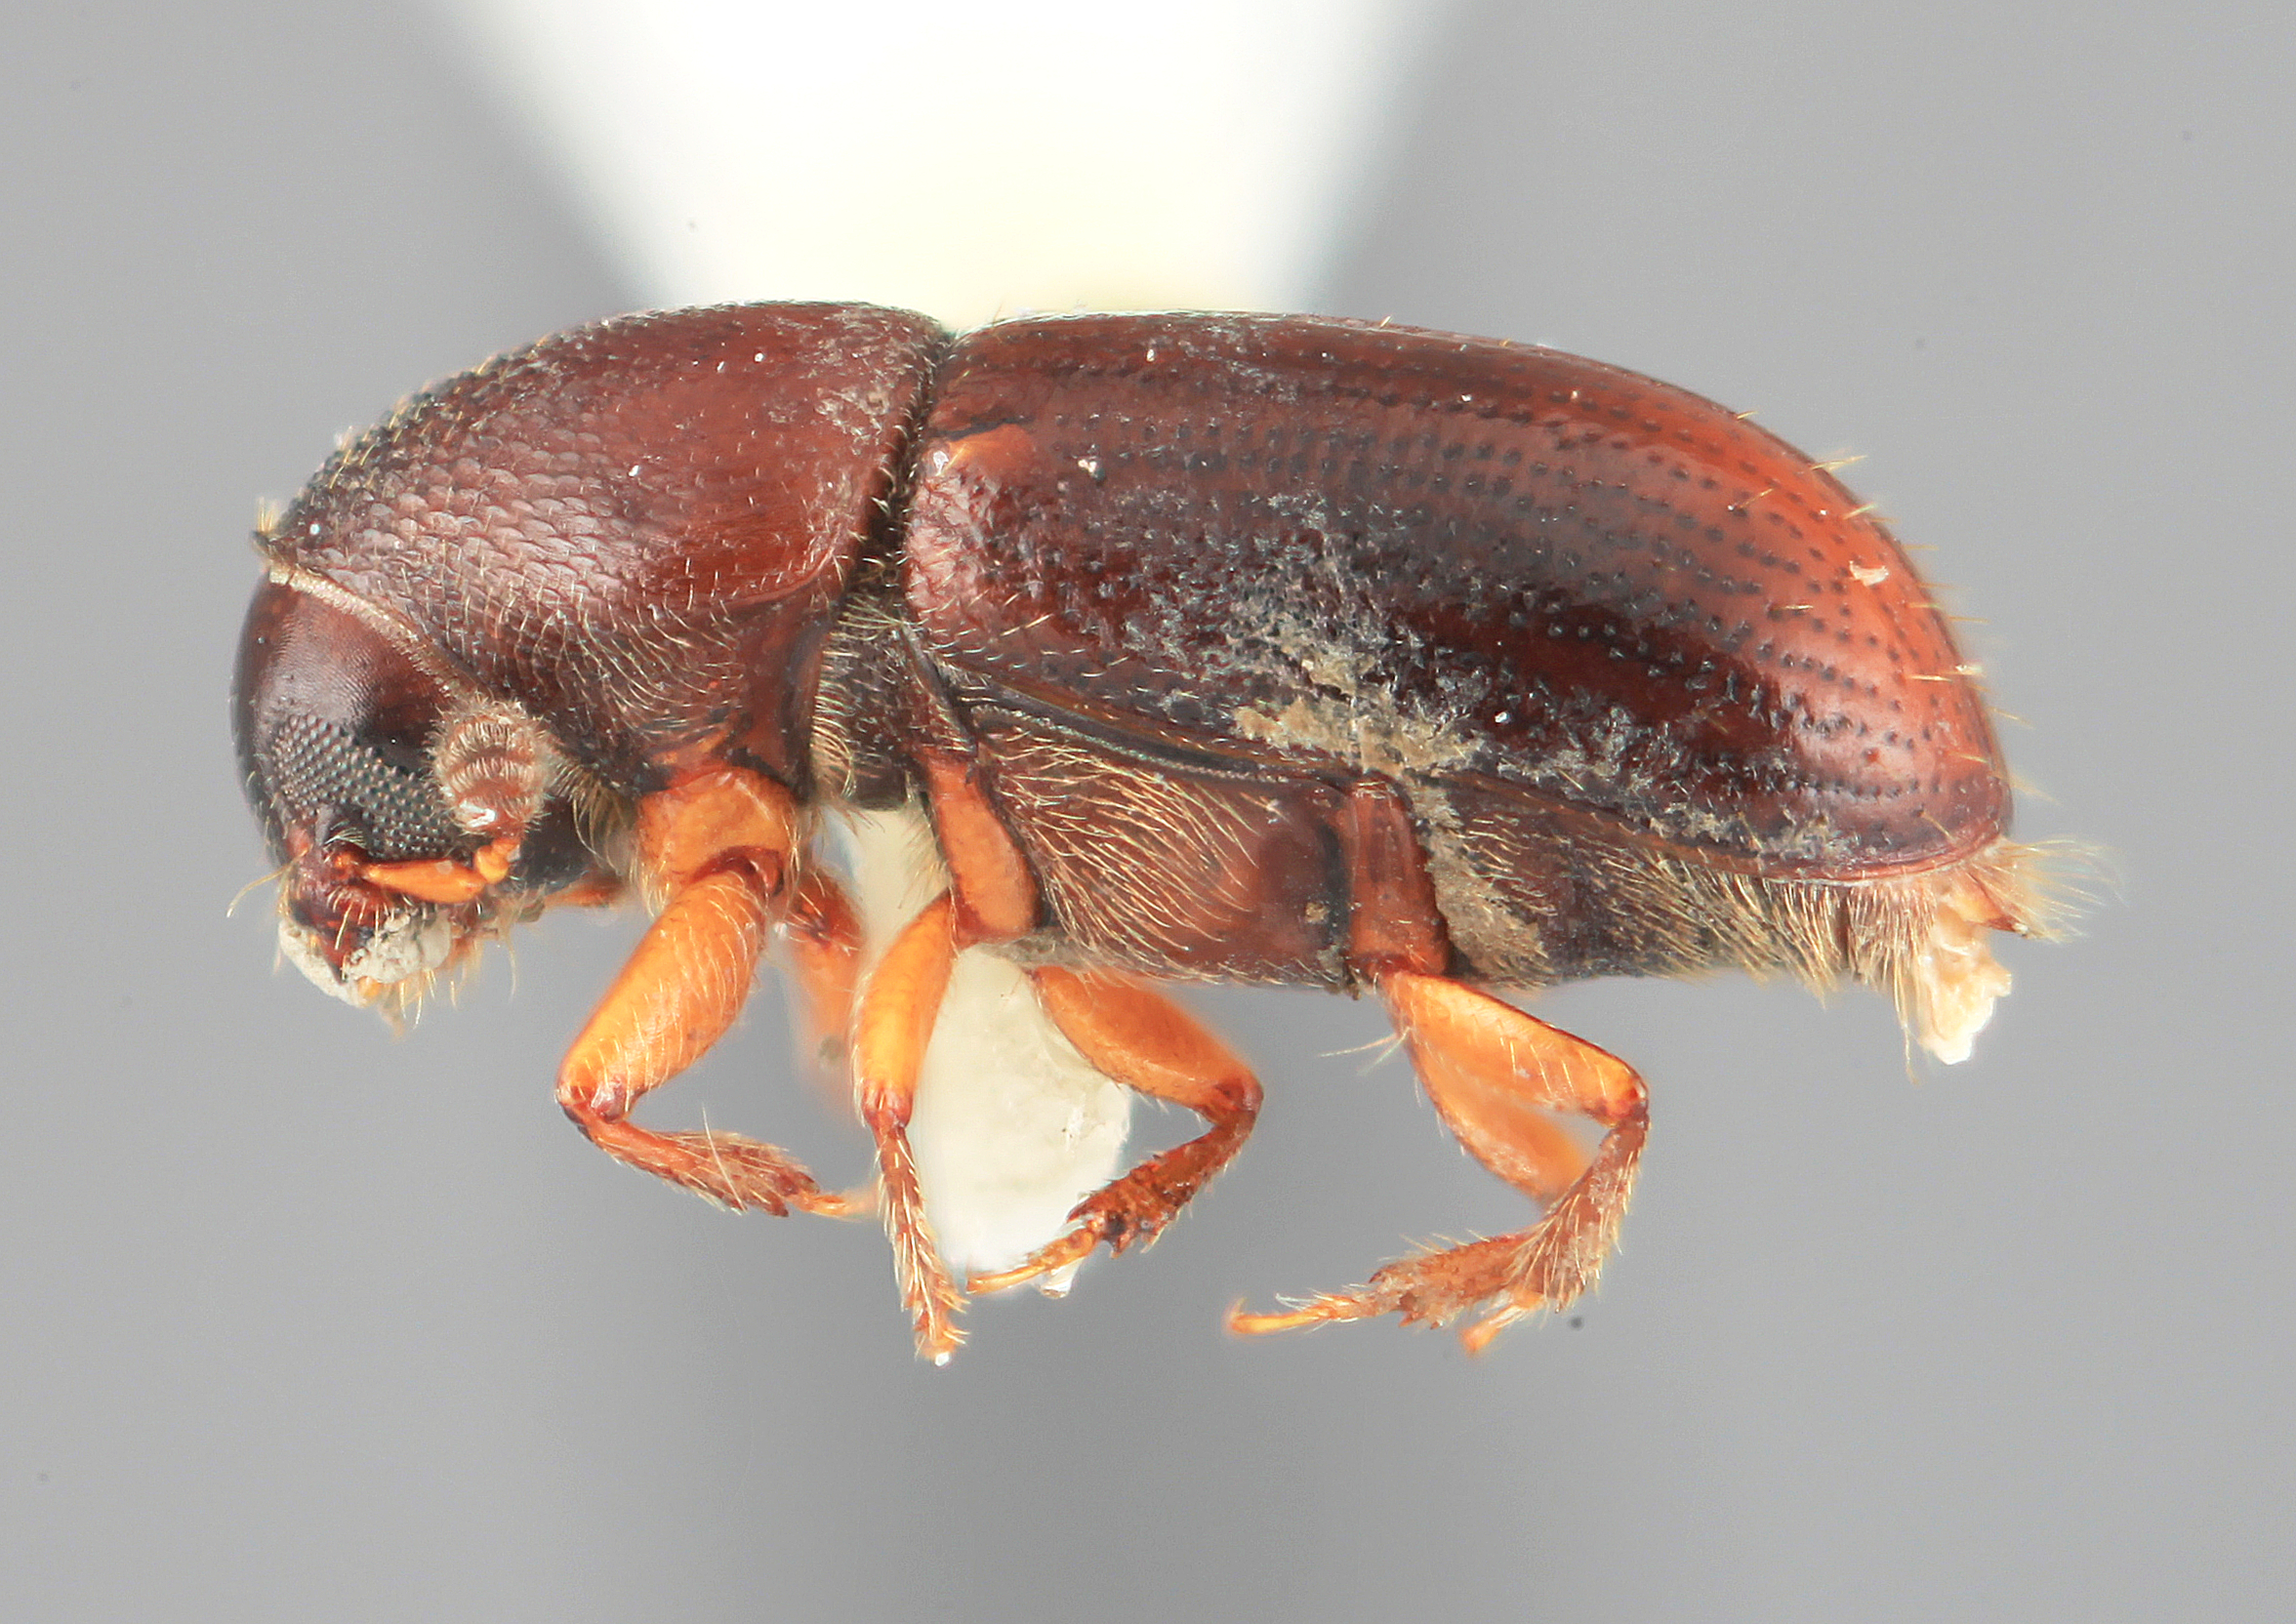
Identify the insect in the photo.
Araptus clusiae
